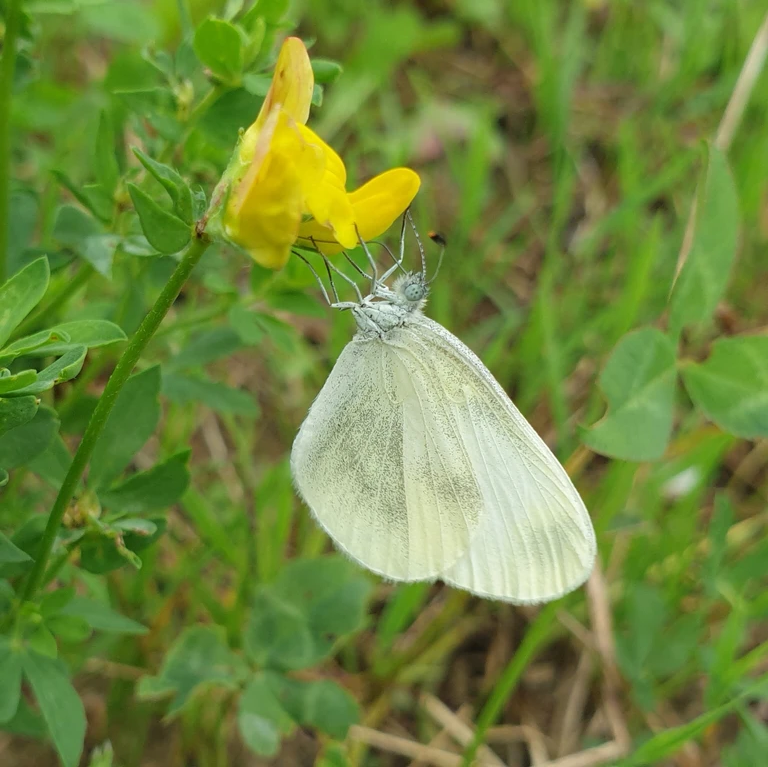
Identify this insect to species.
Leptidea sinapis/juvernica
